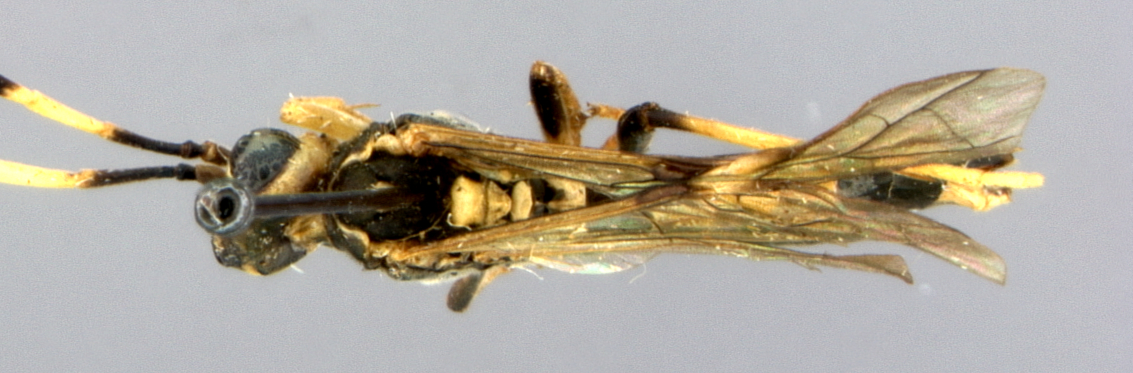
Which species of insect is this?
Tenthredo sordidezonata
